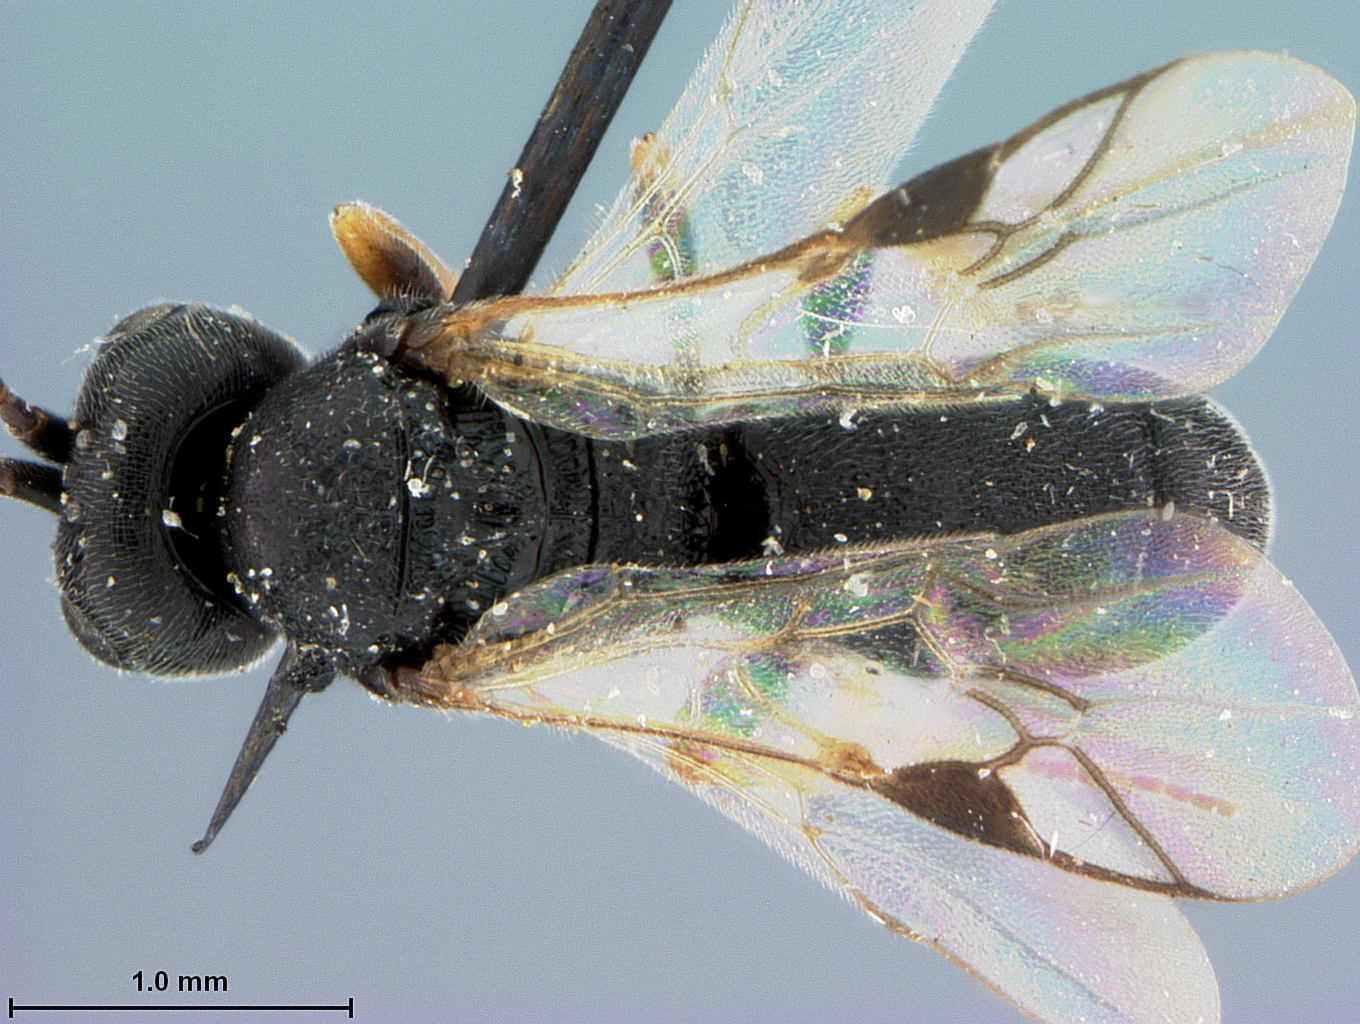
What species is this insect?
Chelonus punctatus
